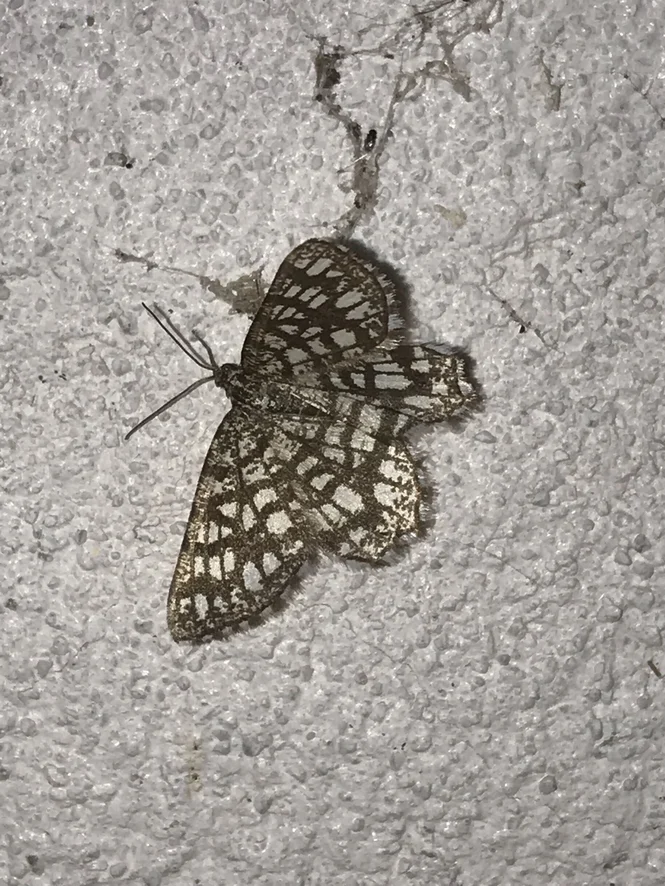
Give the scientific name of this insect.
Chiasmia clathrata
